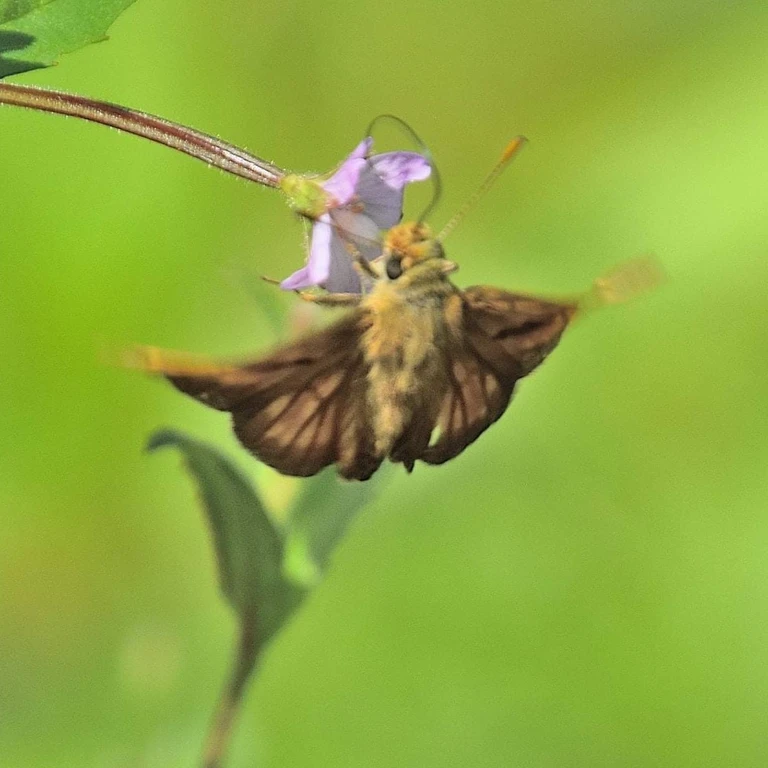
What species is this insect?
Ochlodes sylvanus (also Ochlodes venata)
